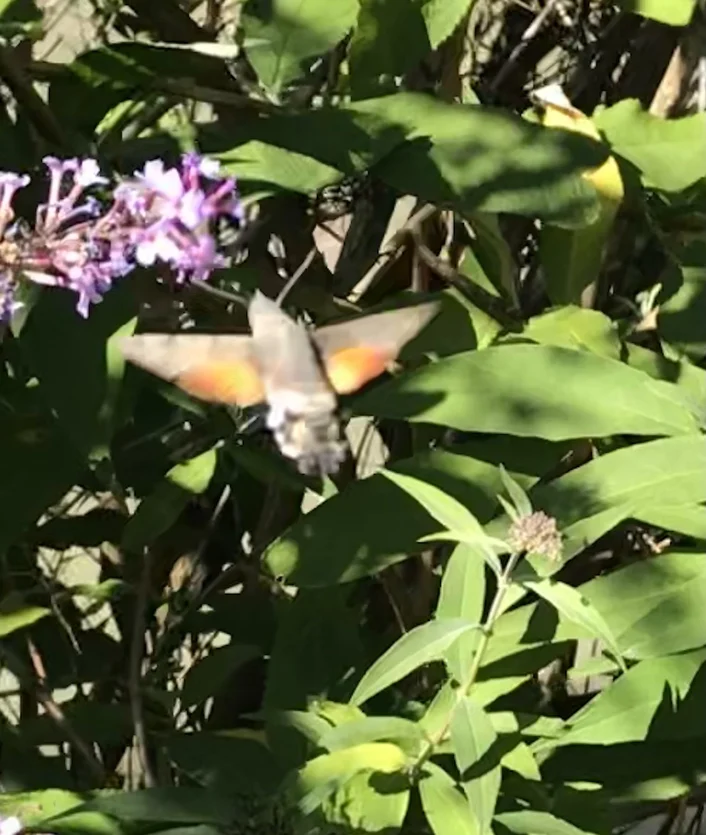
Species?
Macroglossum stellatarum
